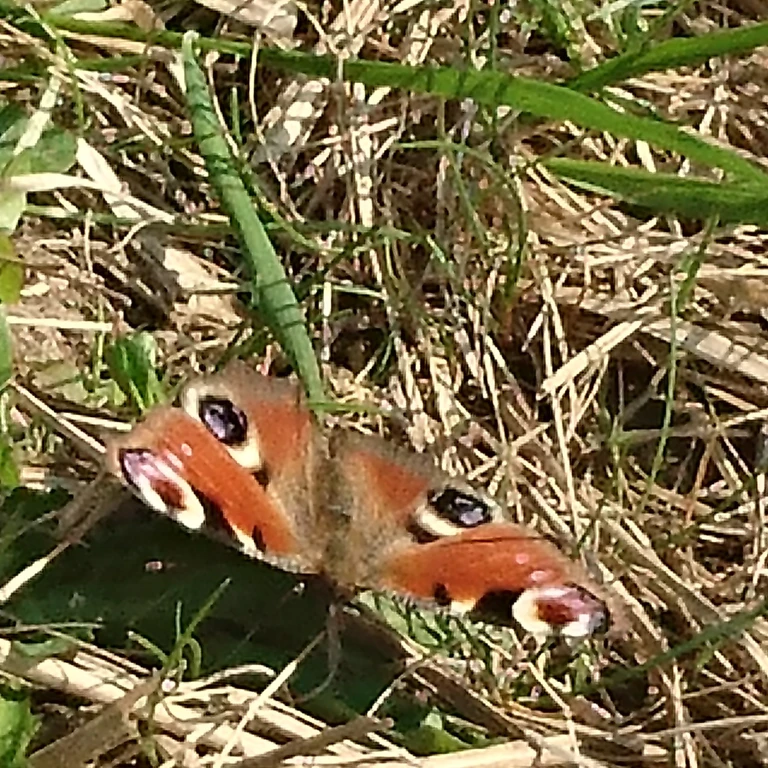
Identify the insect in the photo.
Aglais io
